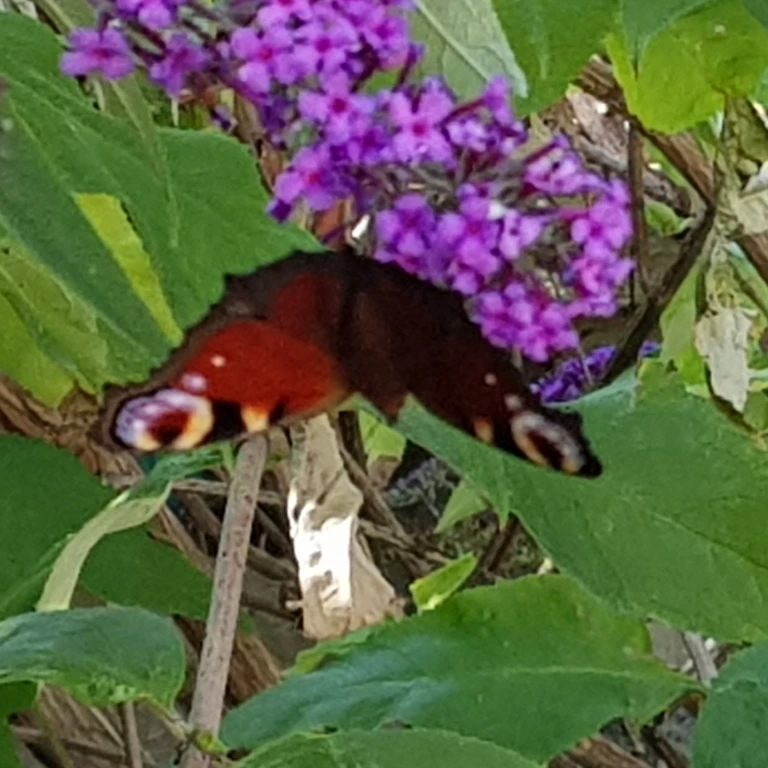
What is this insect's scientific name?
Aglais io
